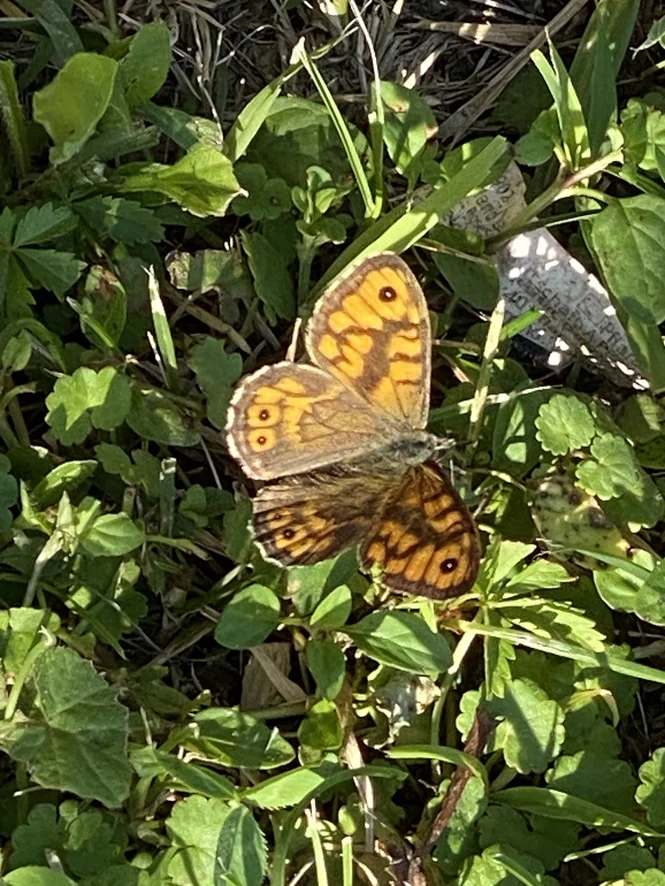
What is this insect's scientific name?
Lasiommata megera (also Pararge megera)
